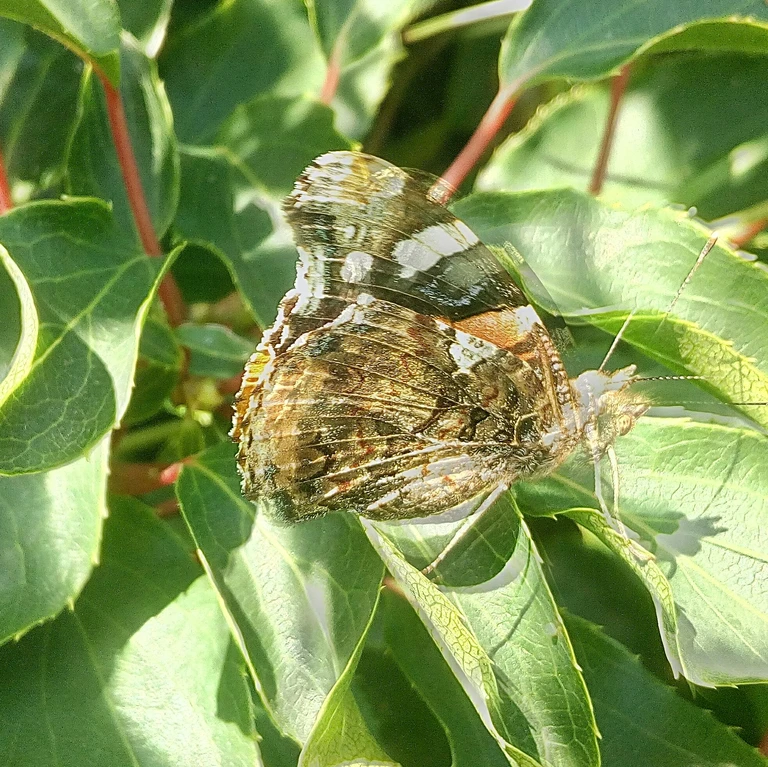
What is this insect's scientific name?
Vanessa atalanta
